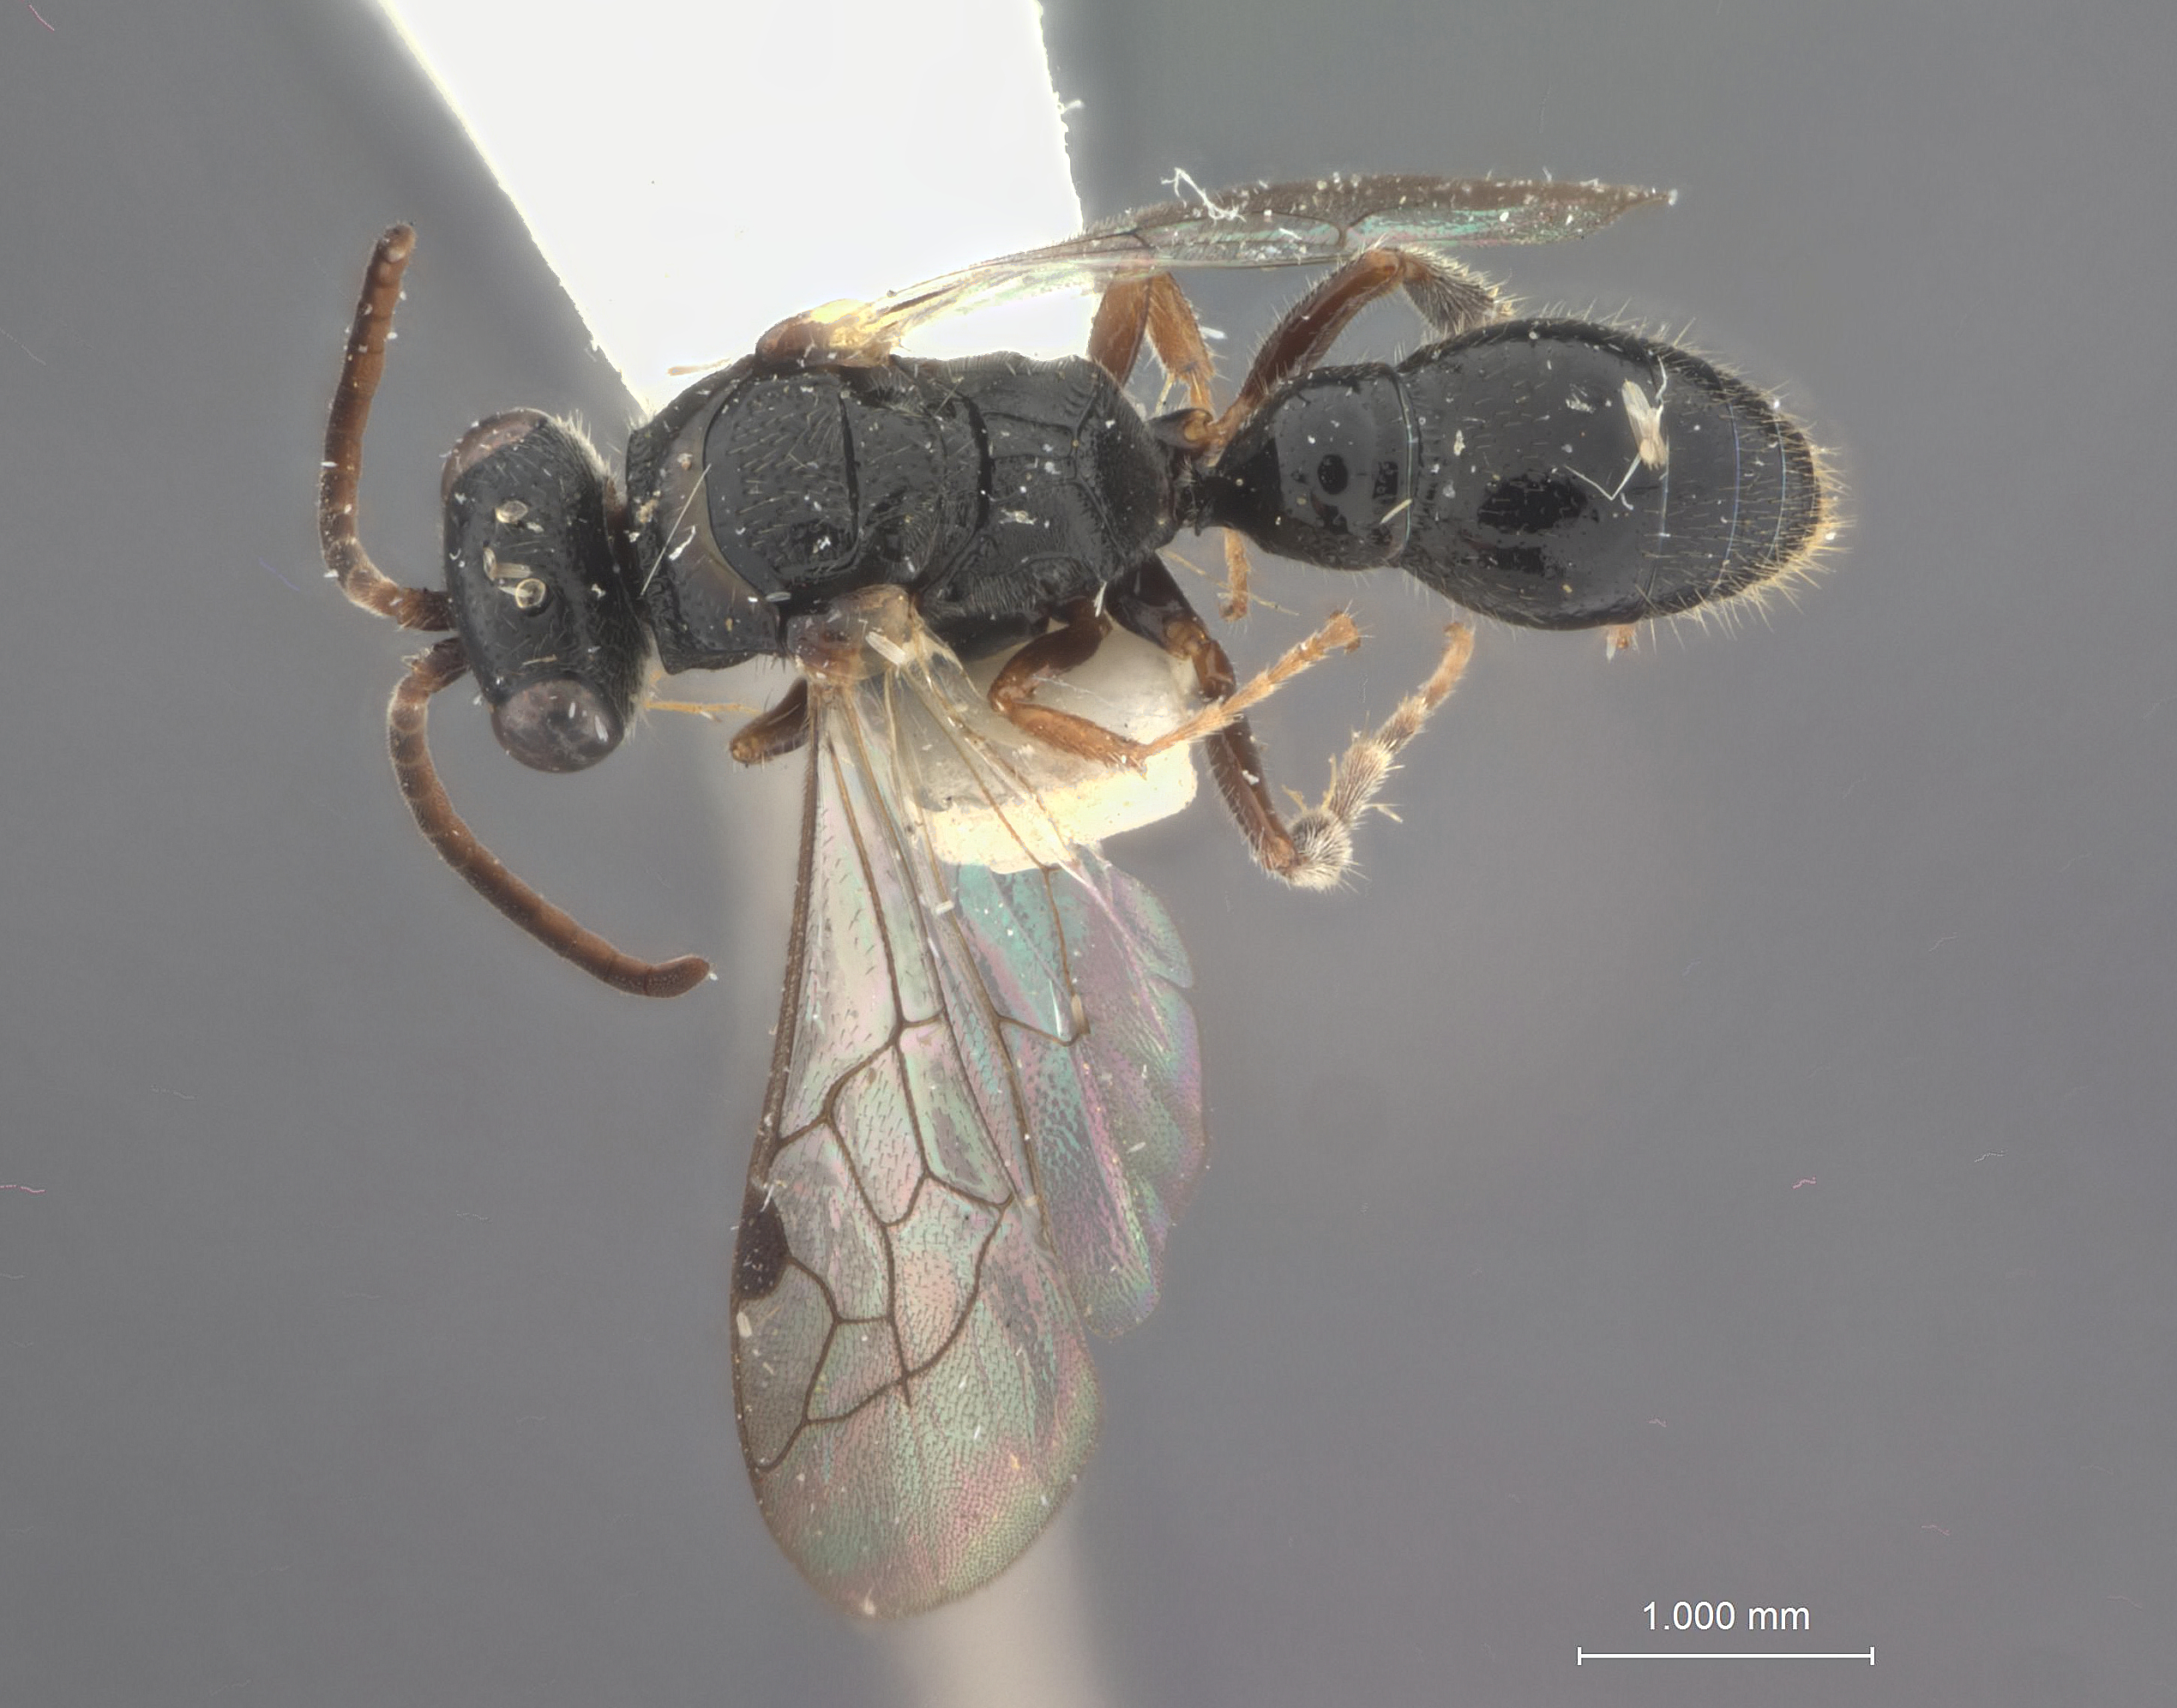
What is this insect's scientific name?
Tiphia bouceki
